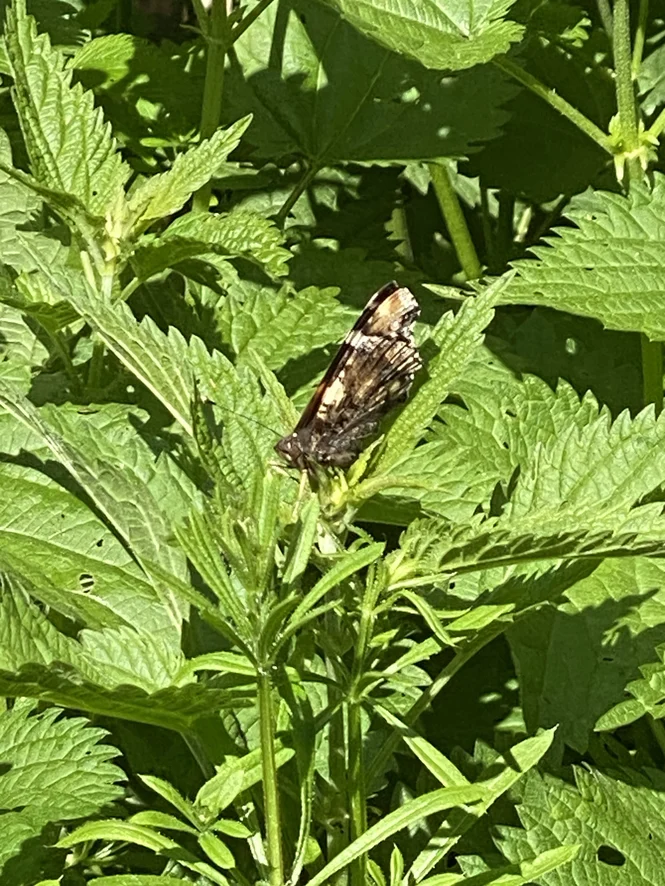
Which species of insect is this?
Vanessa atalanta
